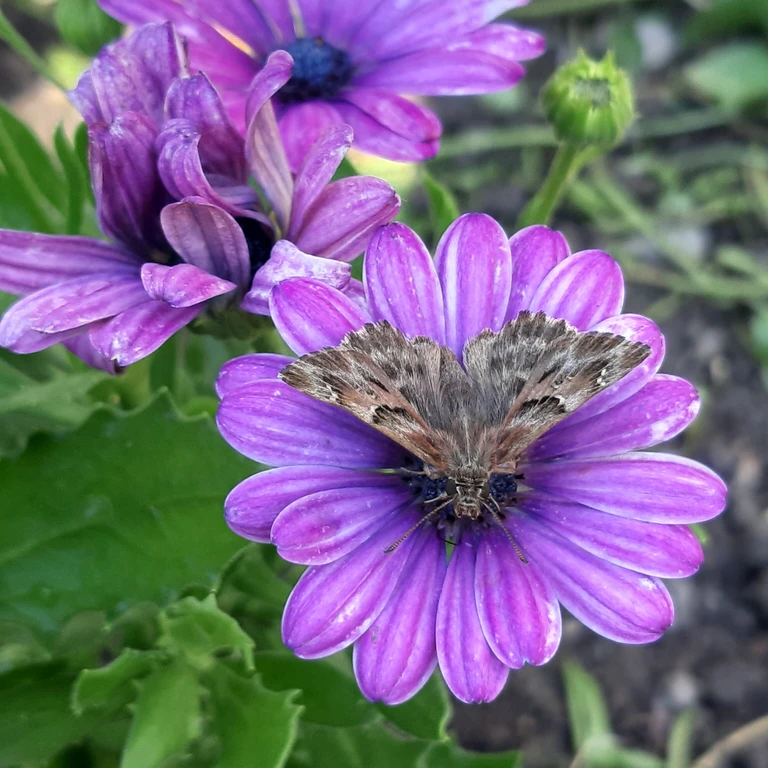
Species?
Carcharodus alceae
